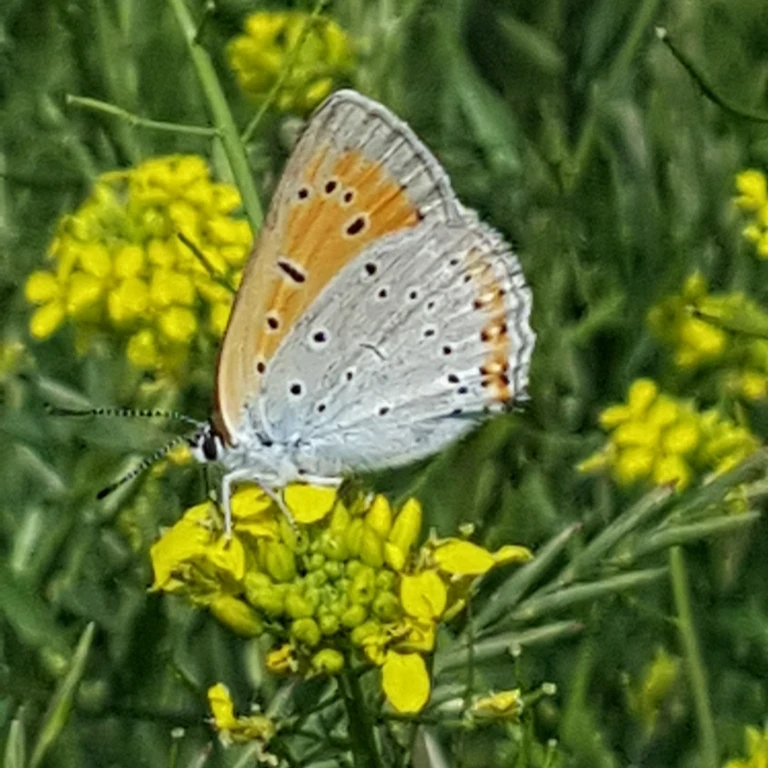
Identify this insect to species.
Lycaena dispar
